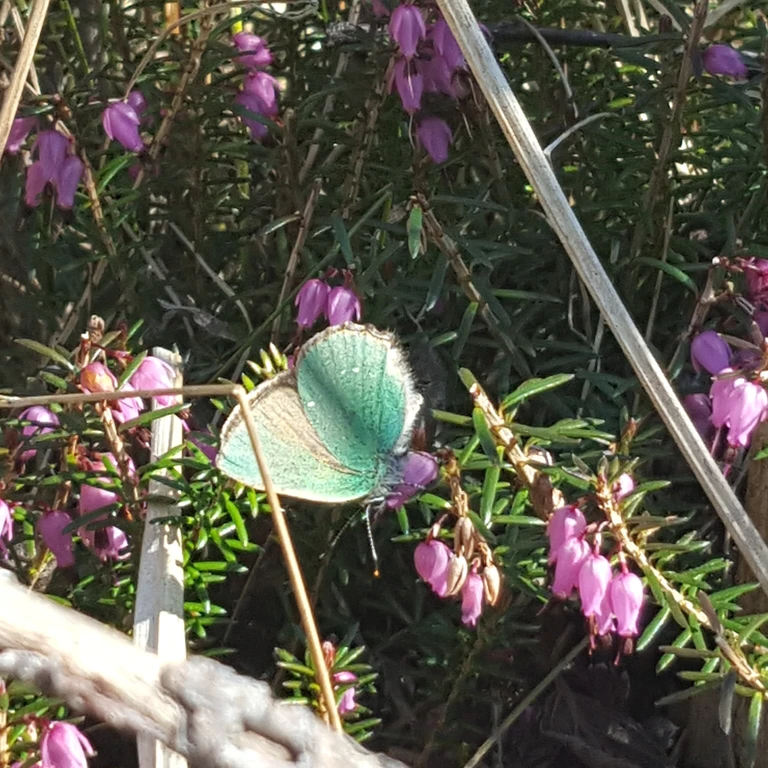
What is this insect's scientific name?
Callophrys rubi
